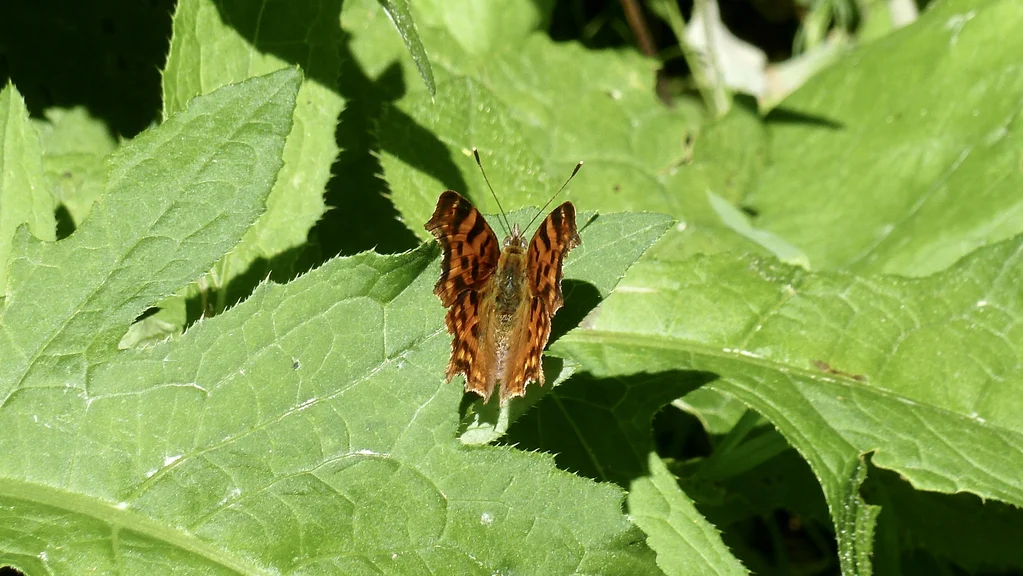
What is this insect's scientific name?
Polygonia c-album
